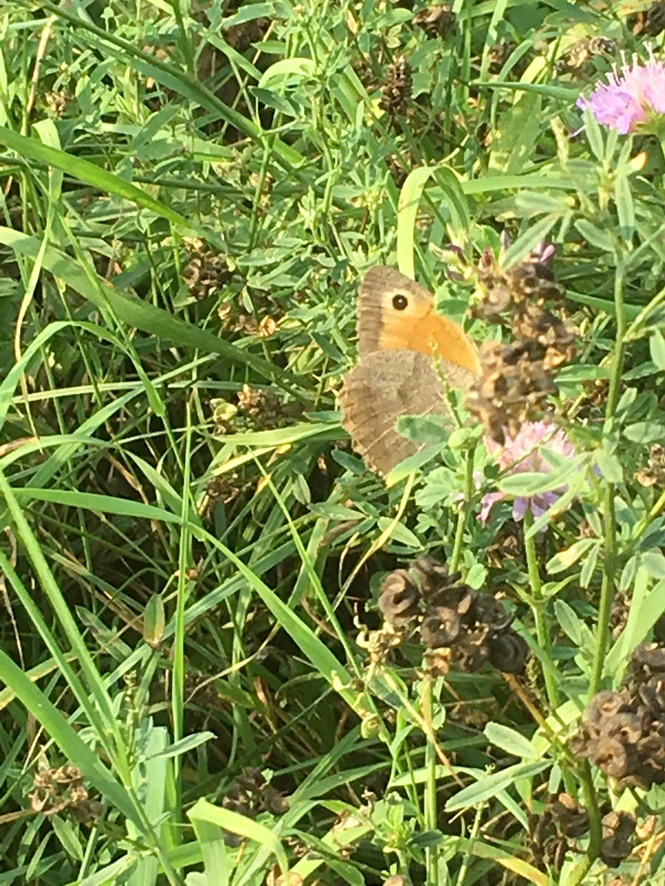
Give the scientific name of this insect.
Maniola jurtina
